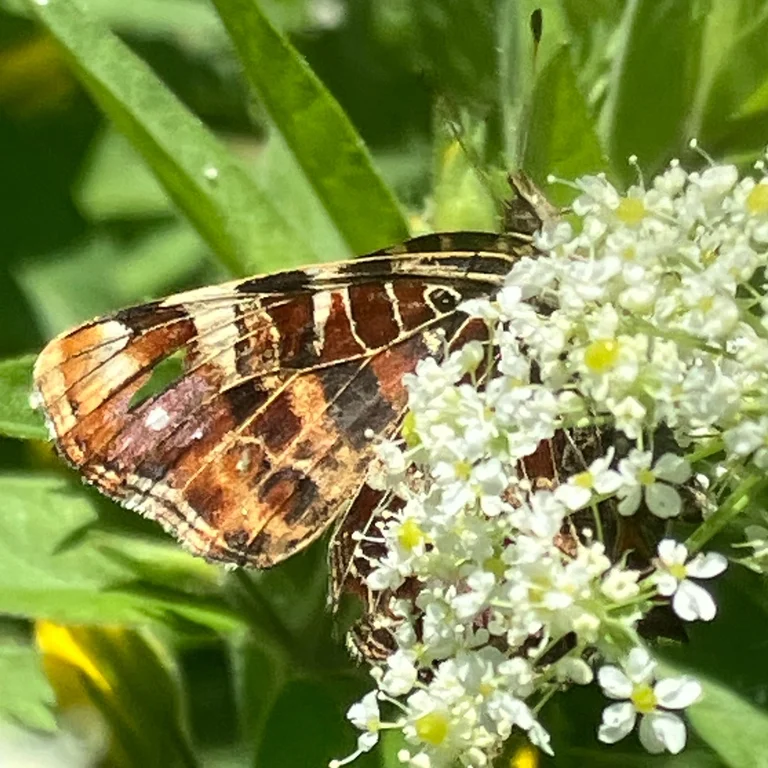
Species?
Araschnia levana
